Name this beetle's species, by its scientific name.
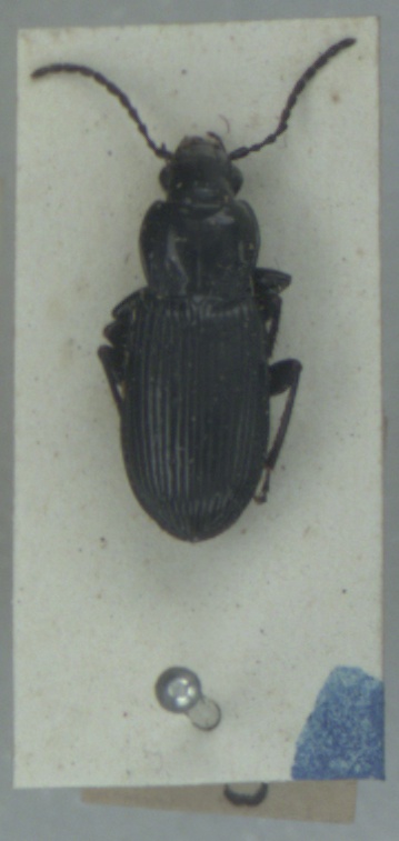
Pterostichus nigrita
